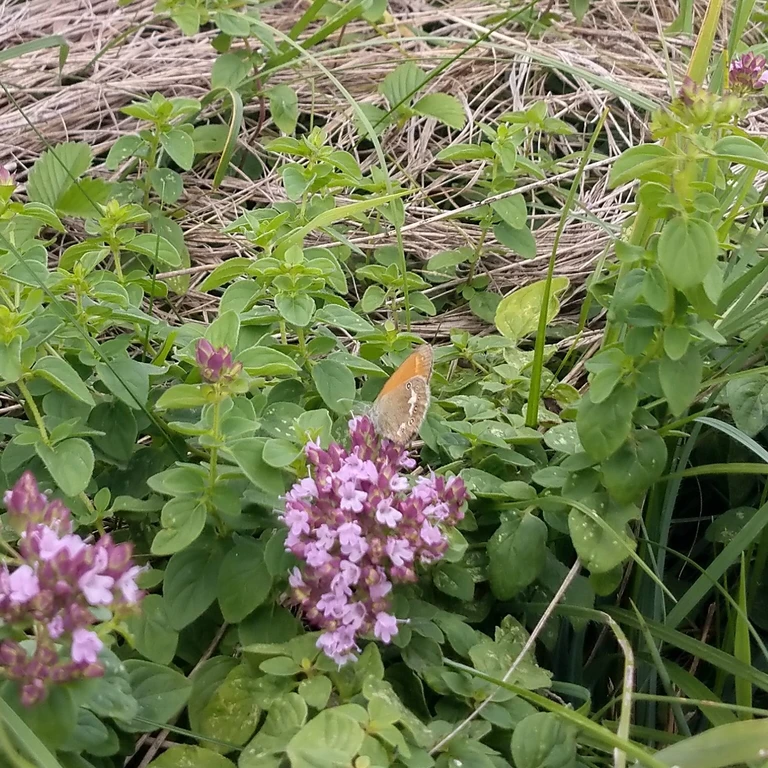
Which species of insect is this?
Coenonympha glycerion (also Coenonympha iphis)
